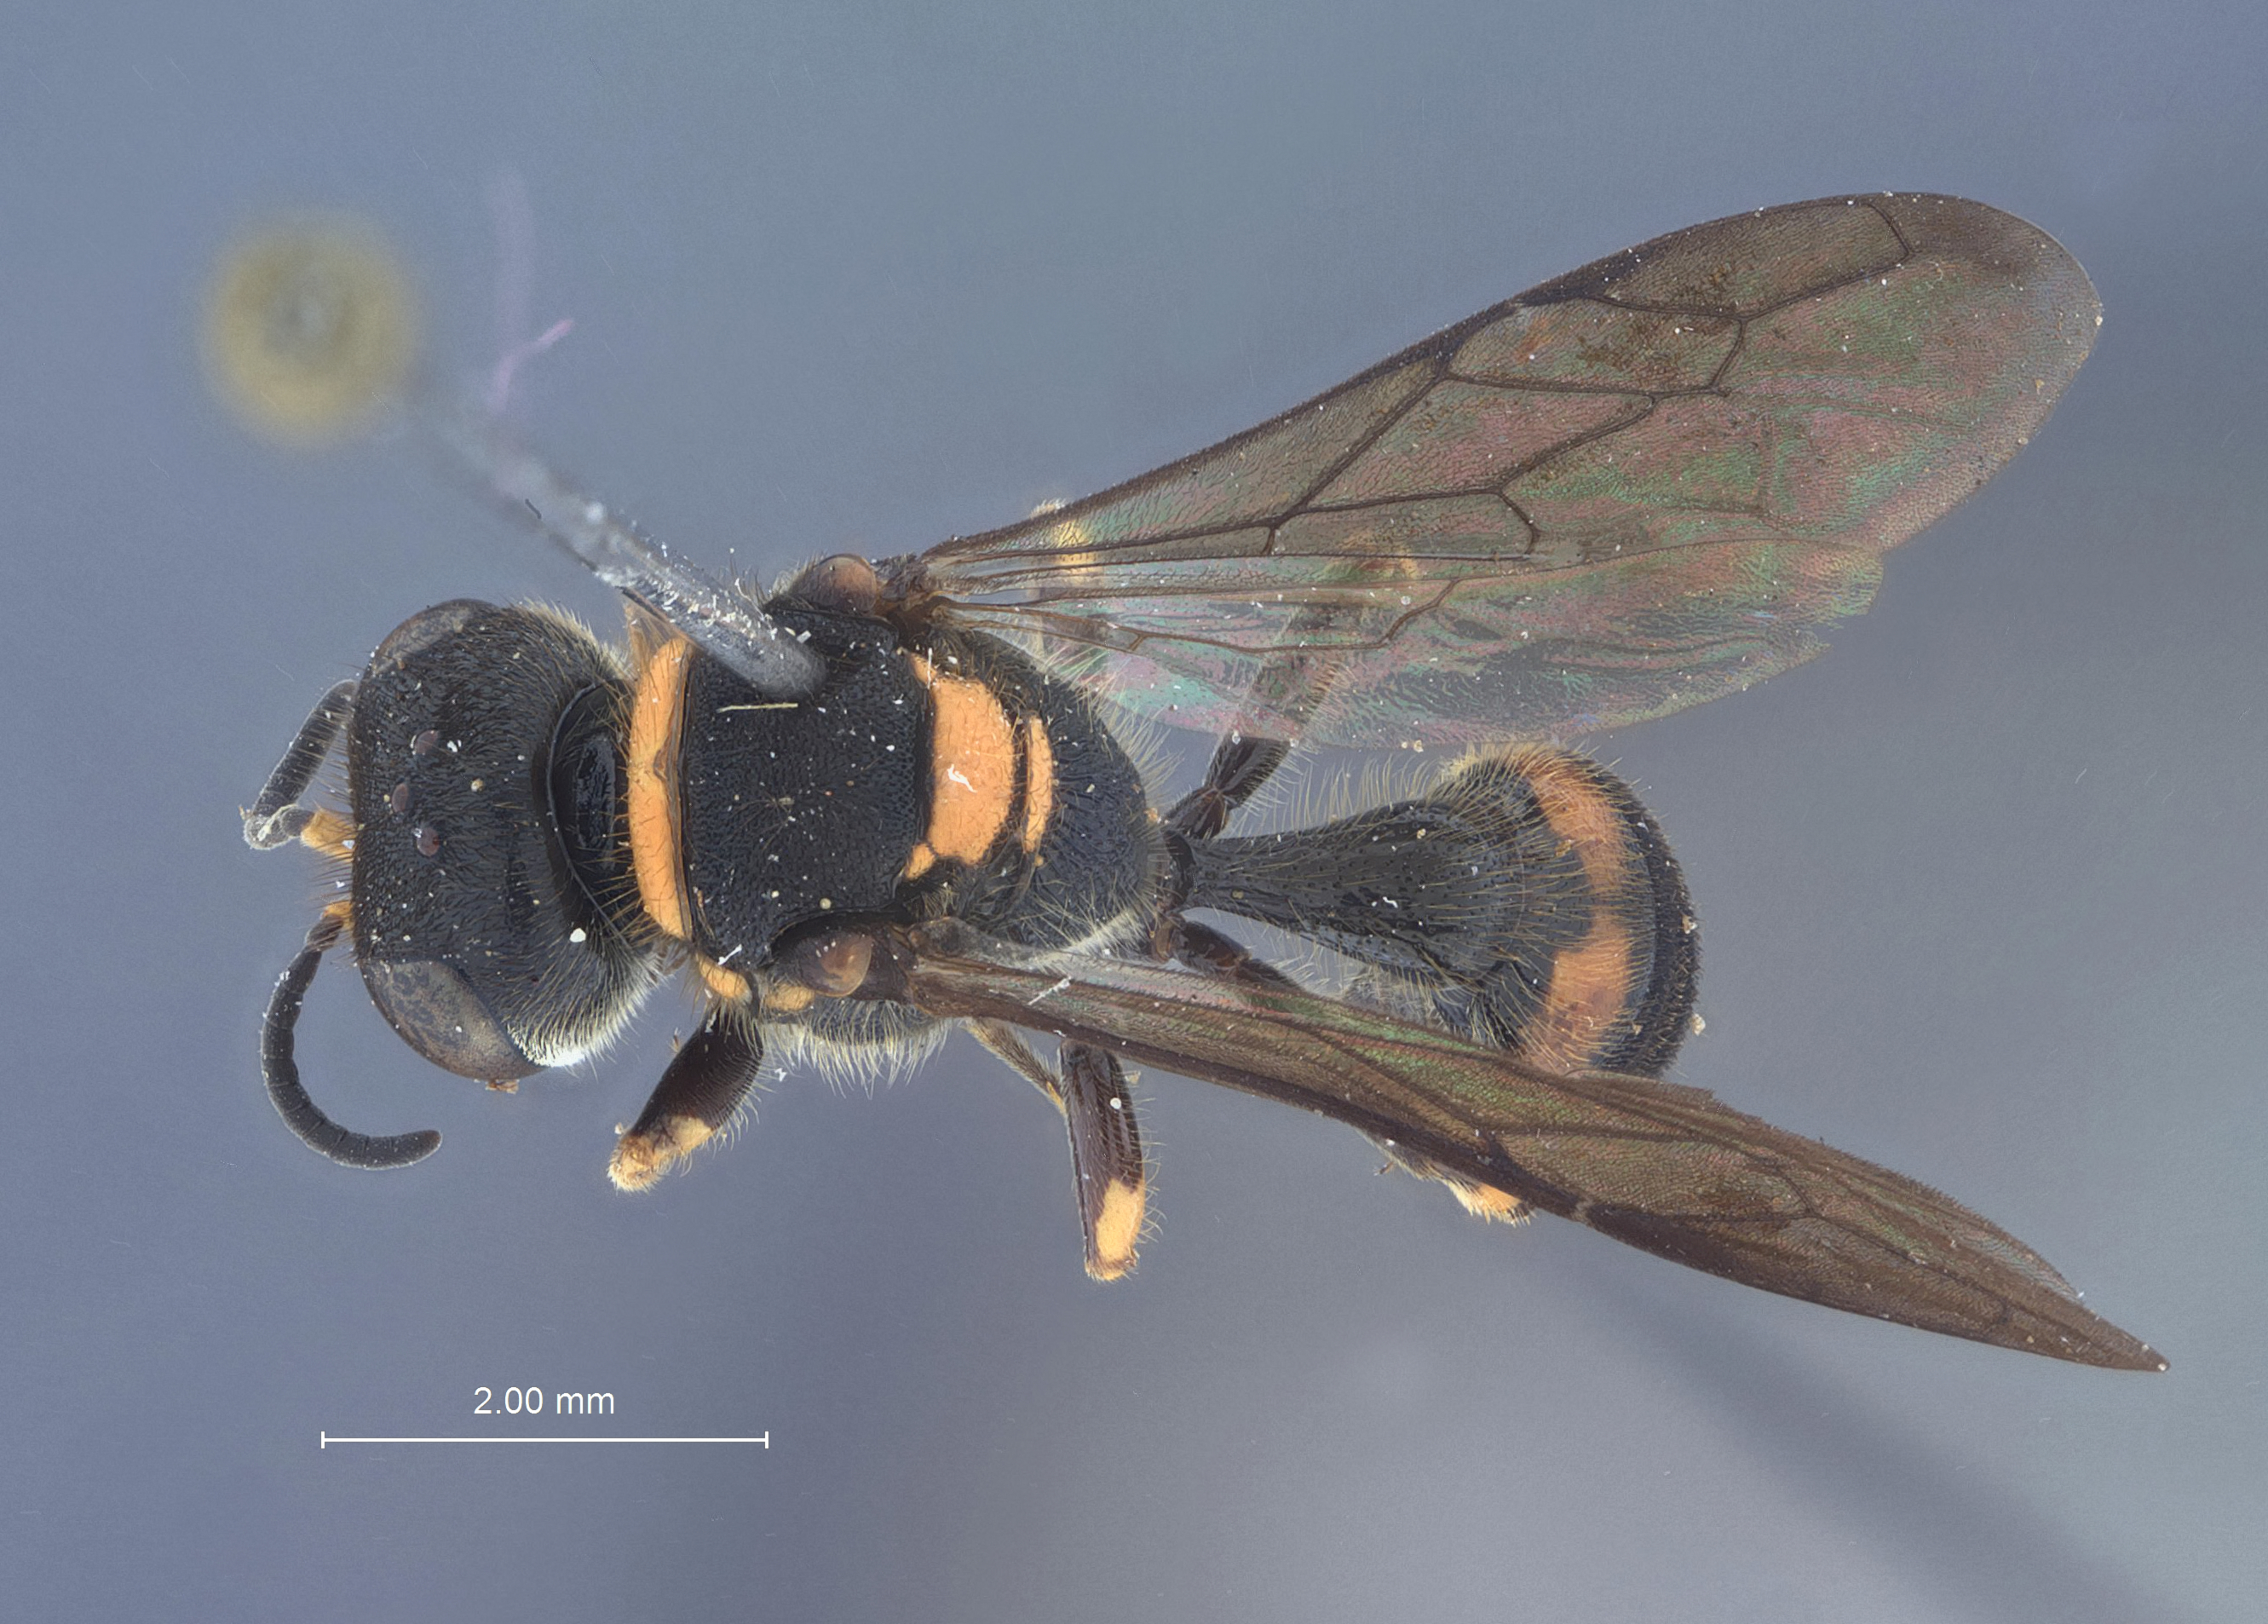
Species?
Ectemnius alishanus
